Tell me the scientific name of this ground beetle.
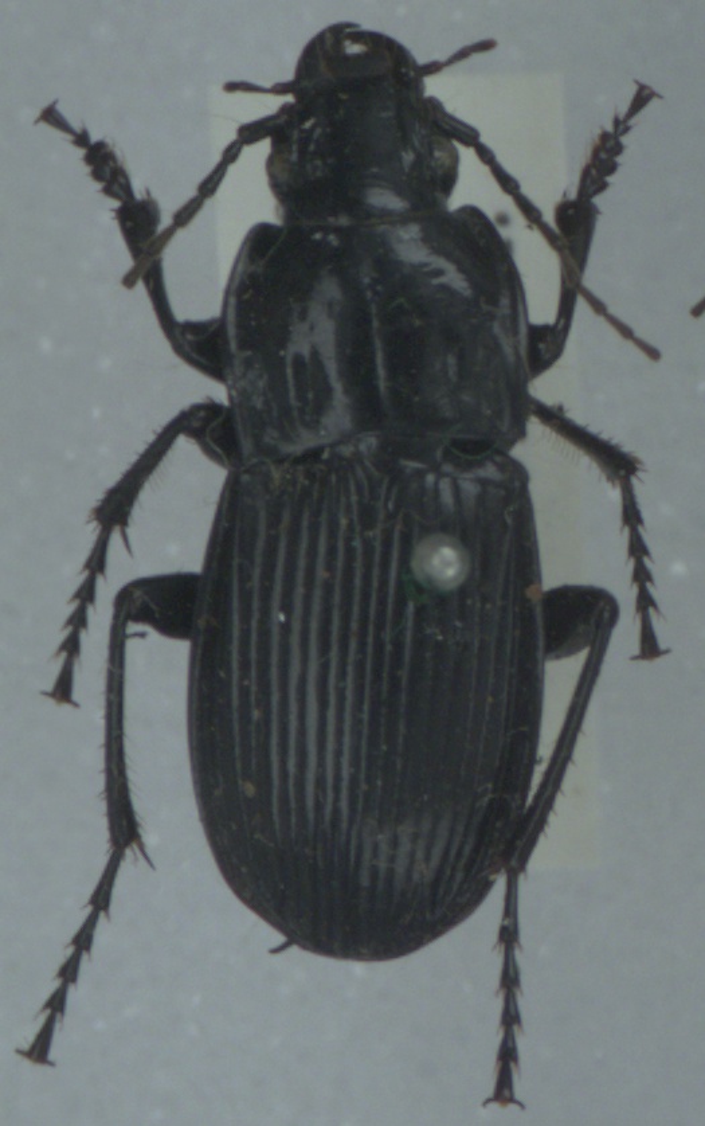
Abax parallelepipedus
